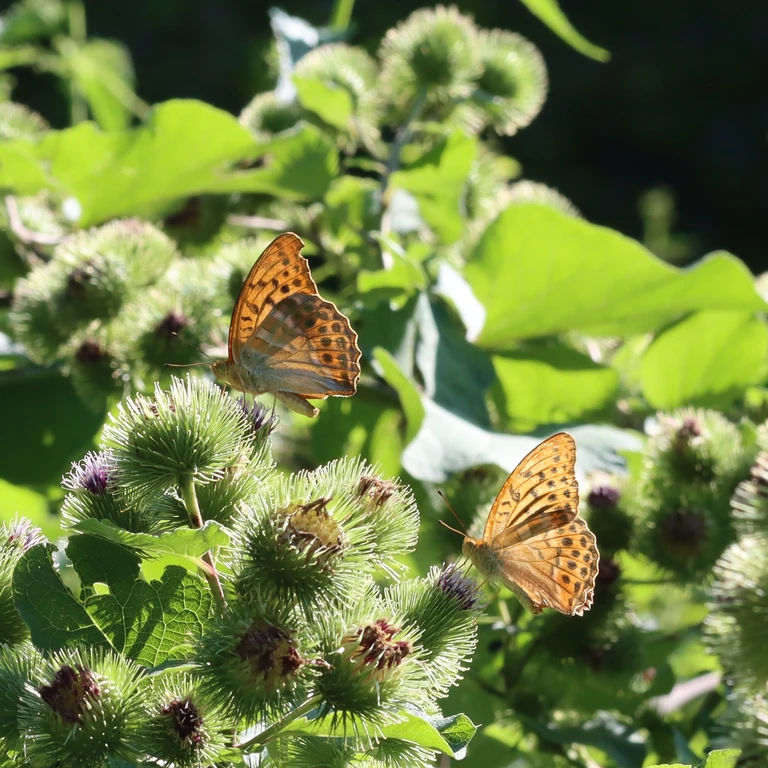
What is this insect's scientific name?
Argynnis paphia
